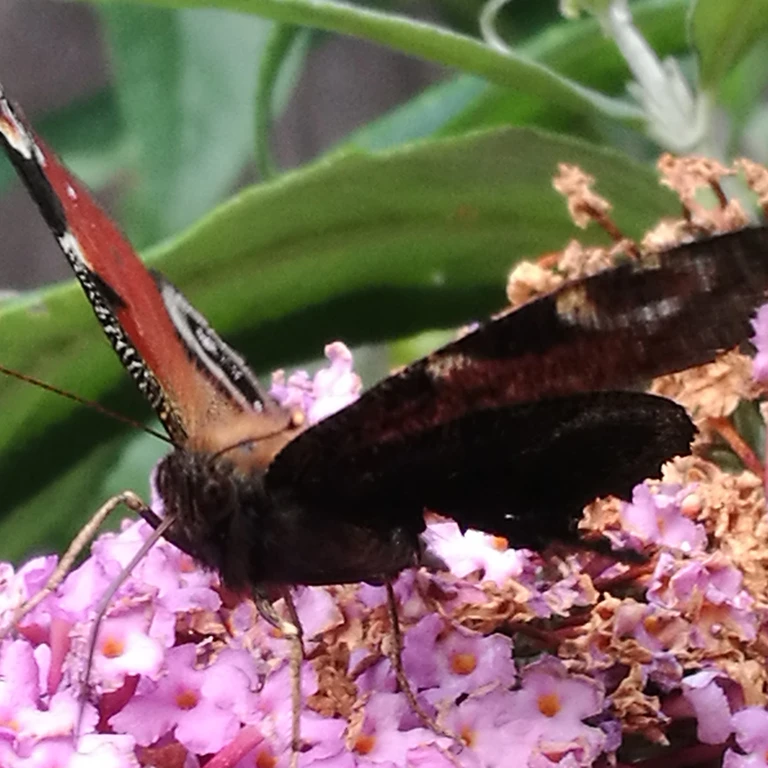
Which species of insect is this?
Aglais io
